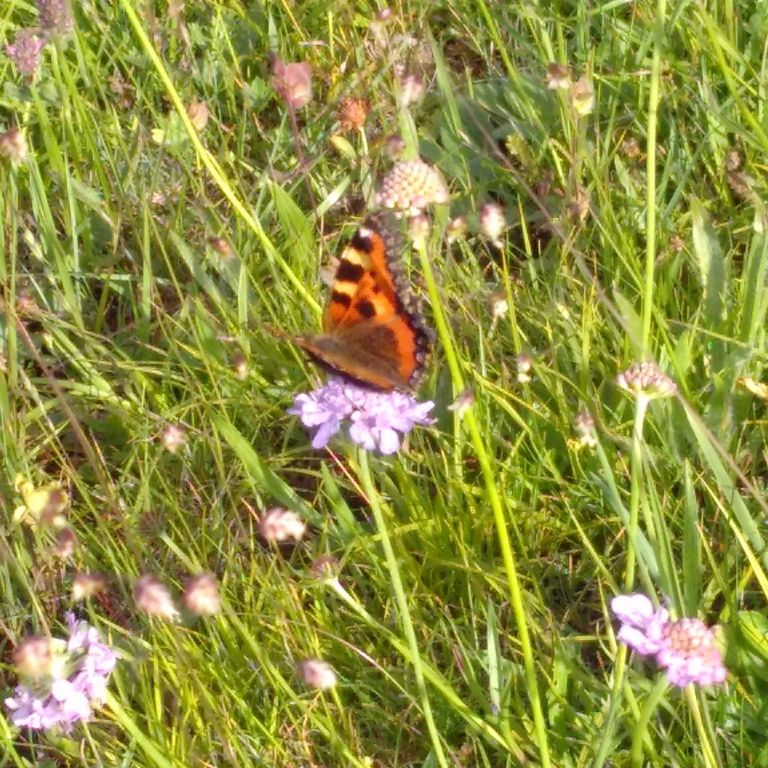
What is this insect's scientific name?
Aglais urticae
